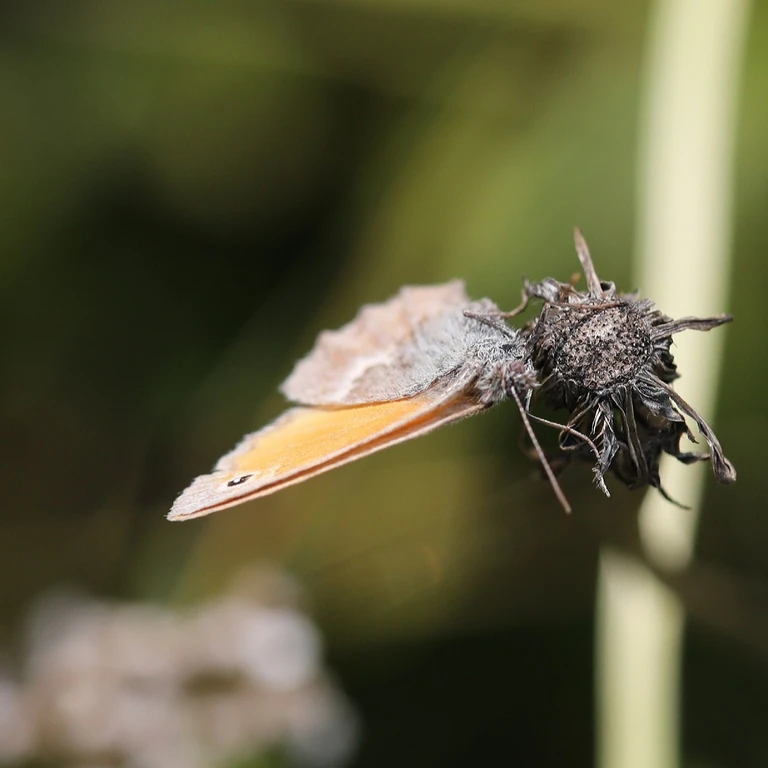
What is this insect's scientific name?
Coenonympha pamphilus
